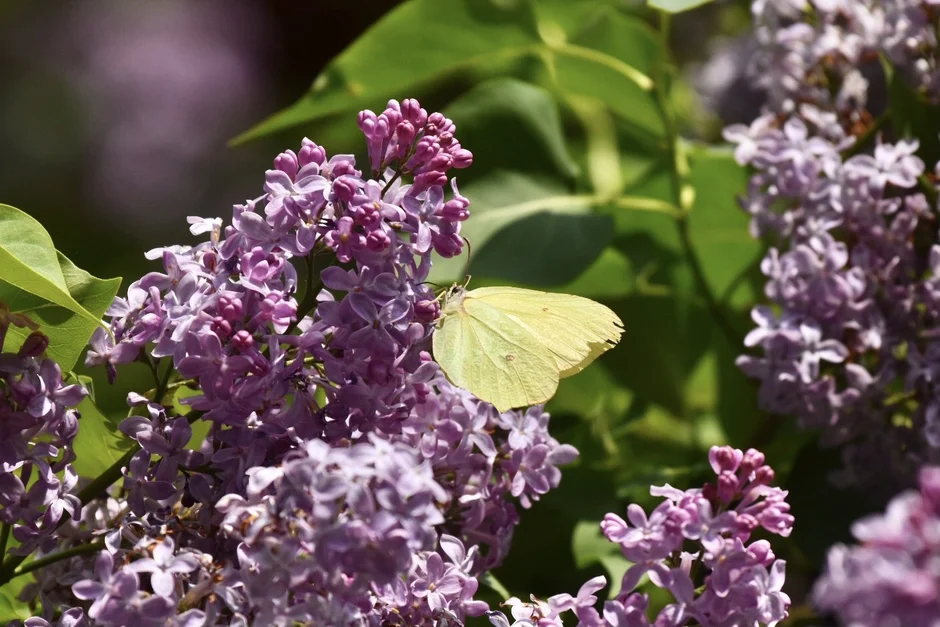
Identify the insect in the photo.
Gonepteryx rhamni
